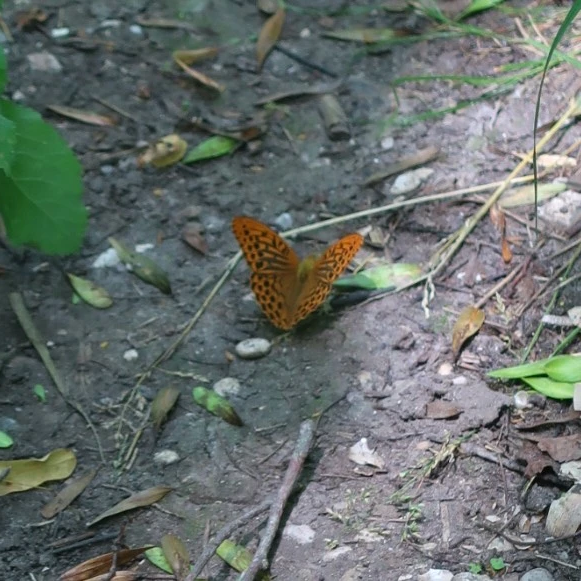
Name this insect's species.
Argynnis paphia
